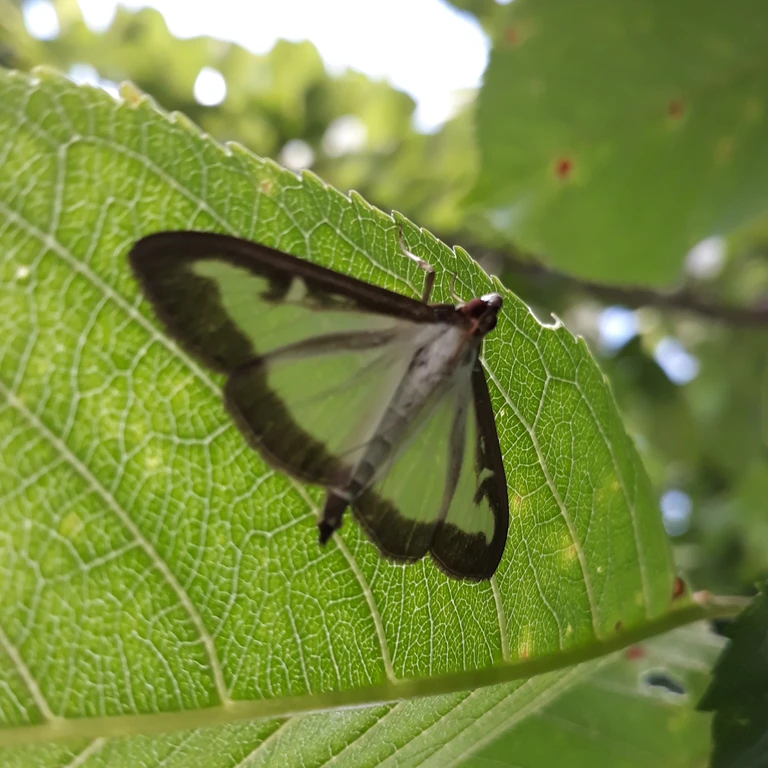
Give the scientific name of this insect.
Cydalima perspectalis
